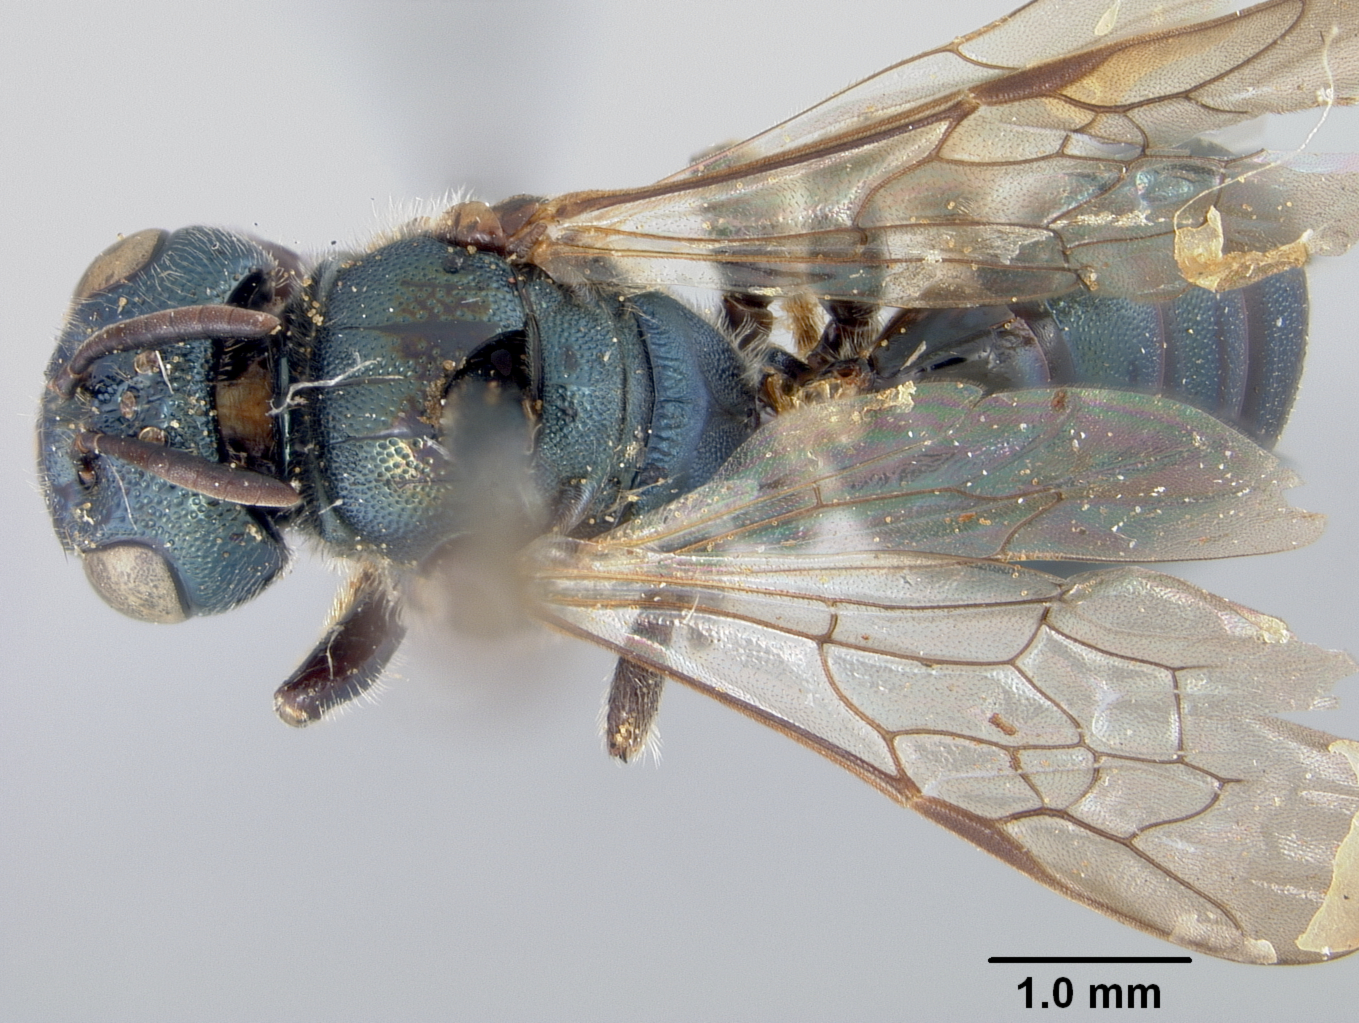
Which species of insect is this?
Ceratina crewi
